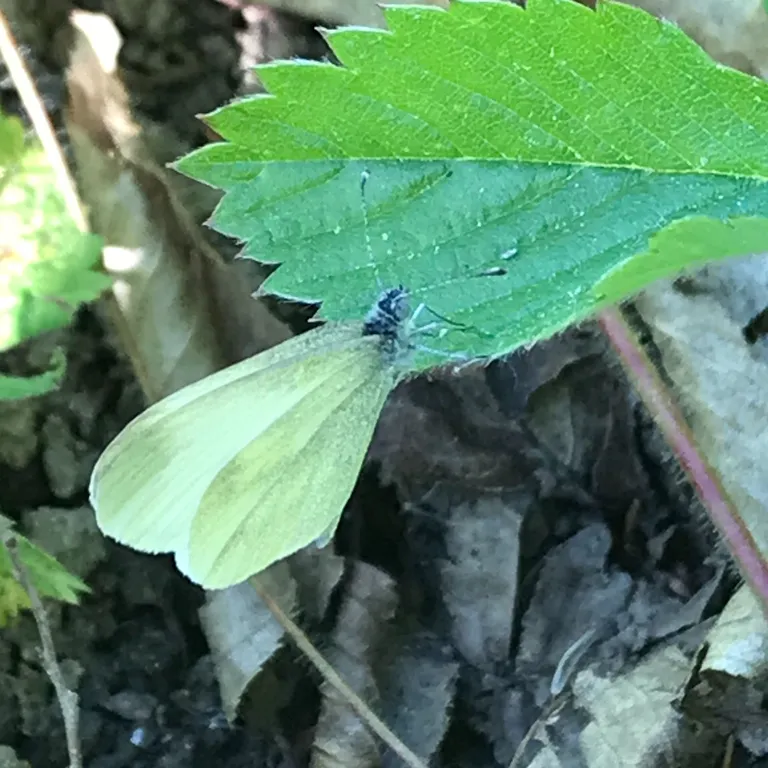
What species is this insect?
Leptidea sinapis/juvernica
